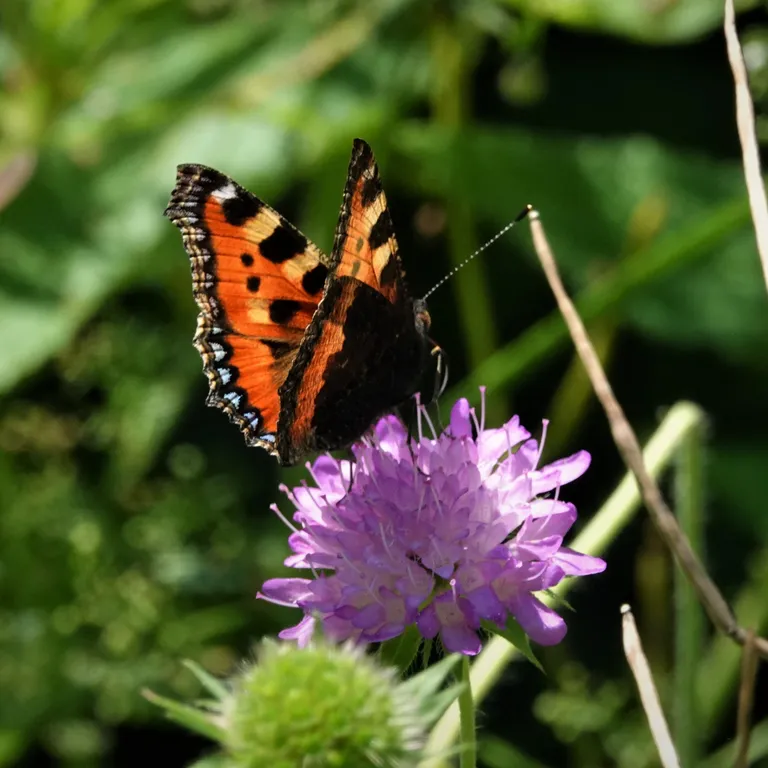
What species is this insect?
Aglais urticae
